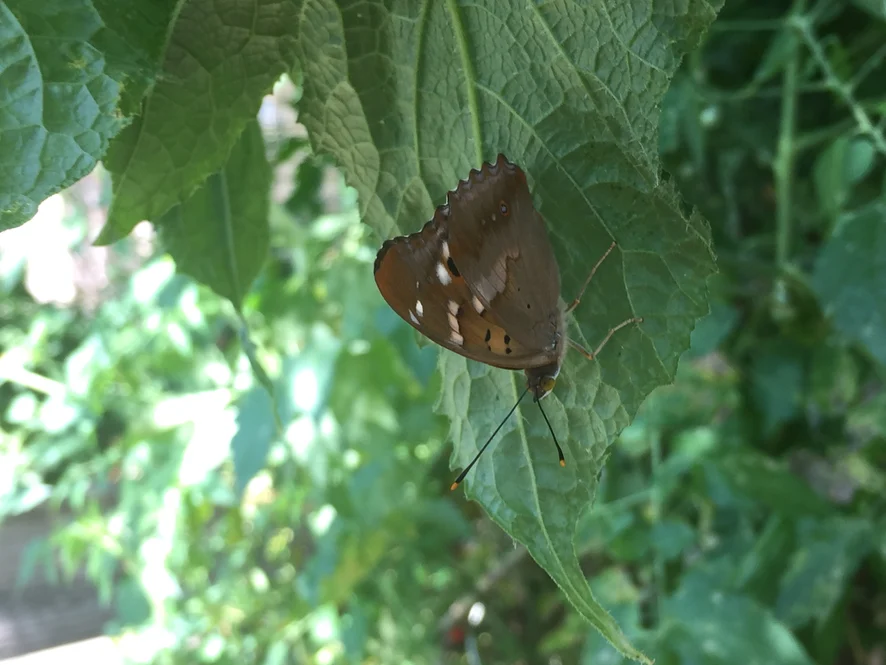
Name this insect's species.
Apatura ilia
